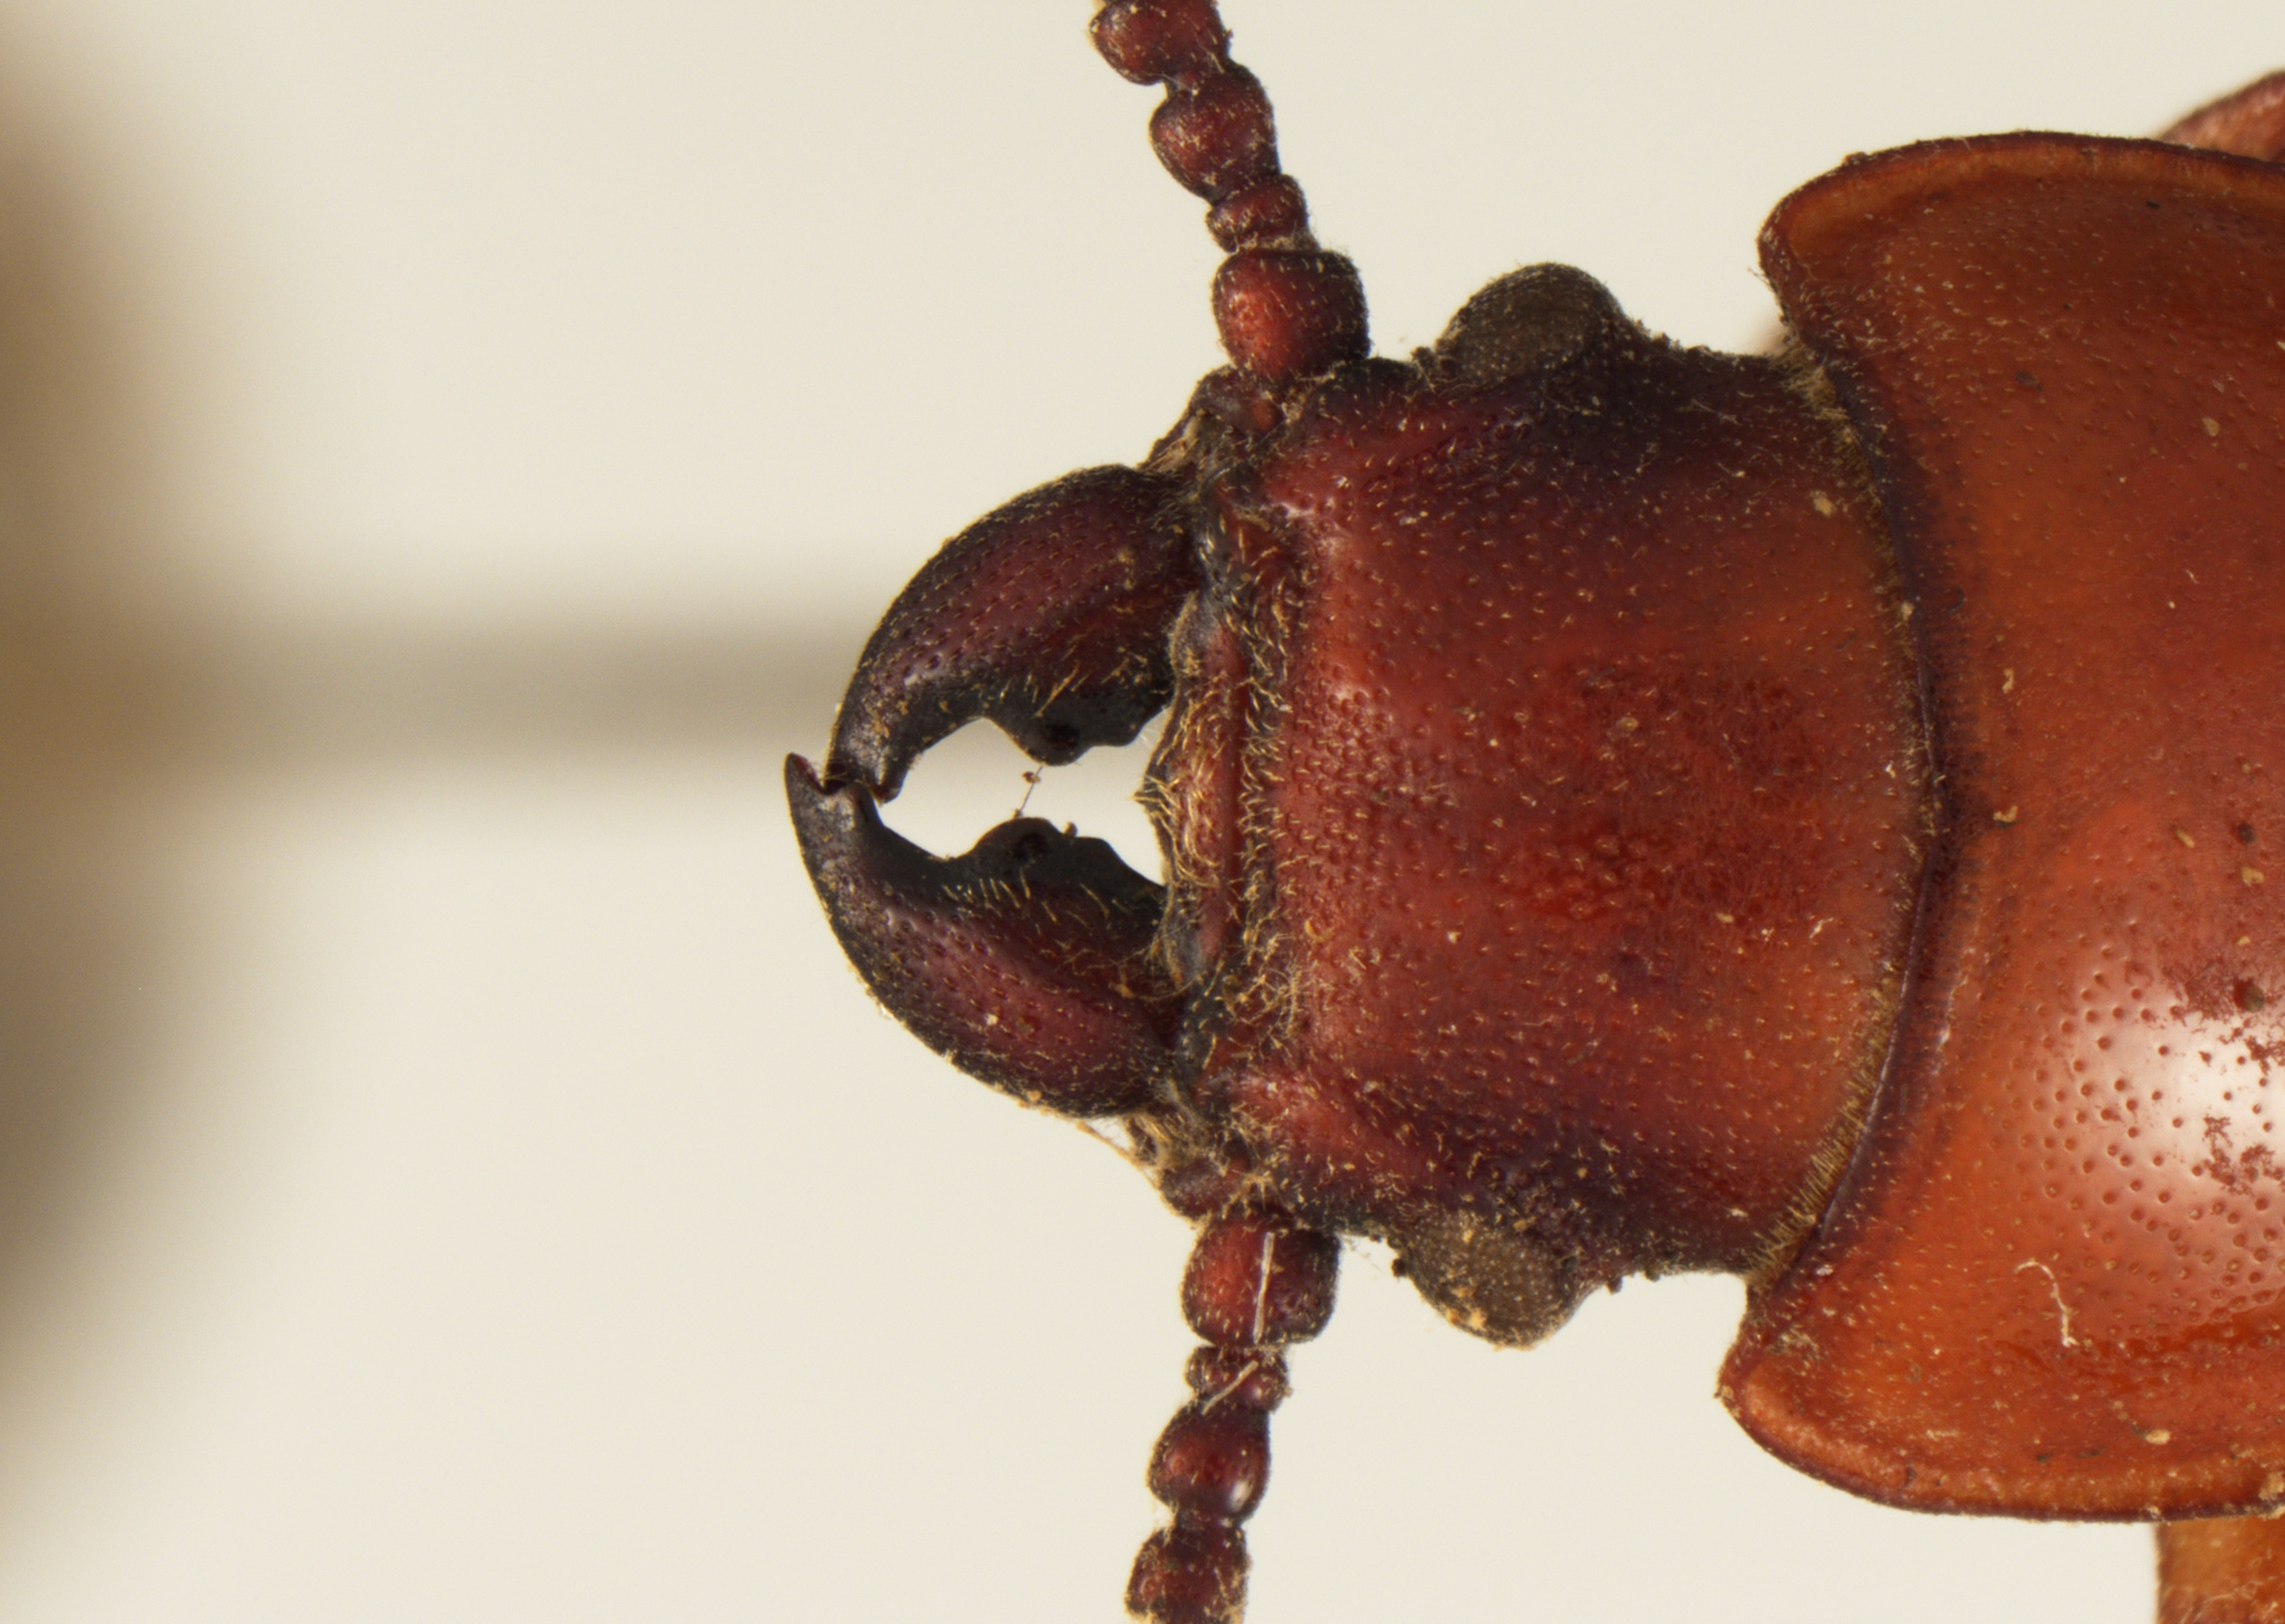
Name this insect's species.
Neandra marginicollis
